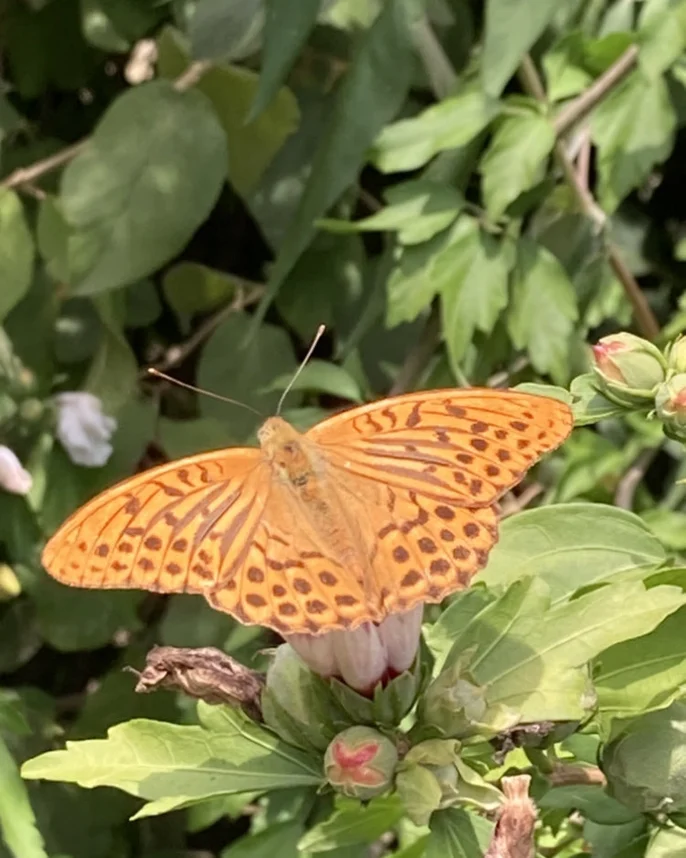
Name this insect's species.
Argynnis paphia
